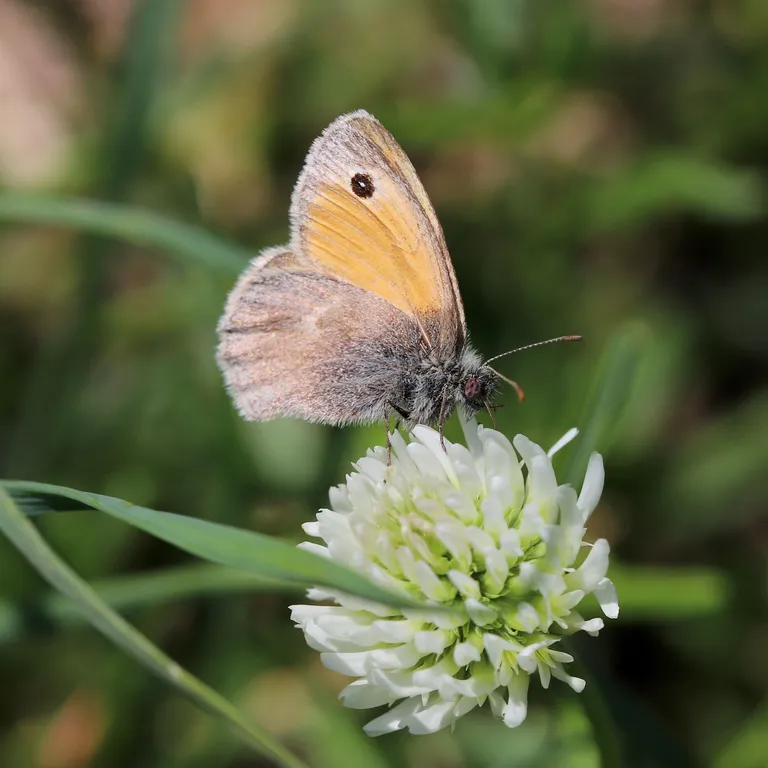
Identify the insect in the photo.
Coenonympha pamphilus
